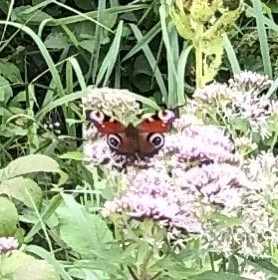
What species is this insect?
Aglais io
